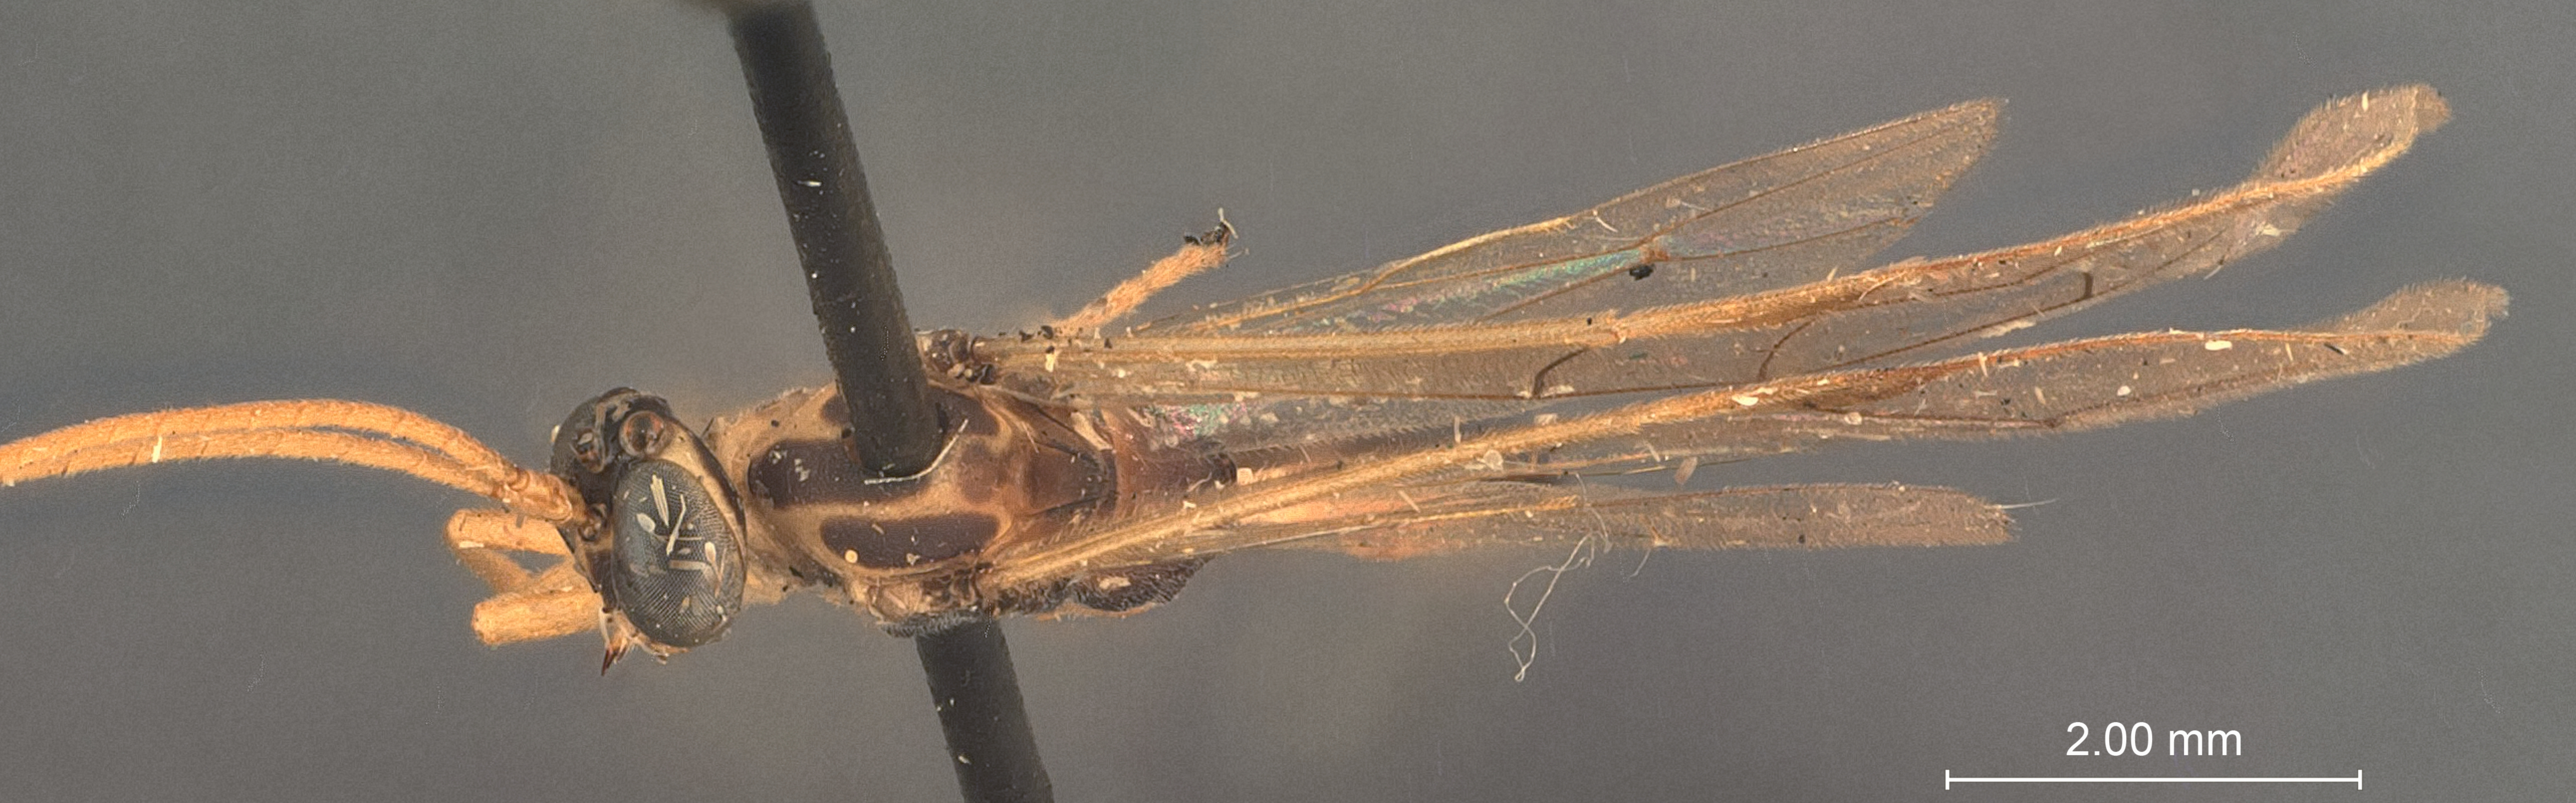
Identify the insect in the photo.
Monomacrodon bicolor
